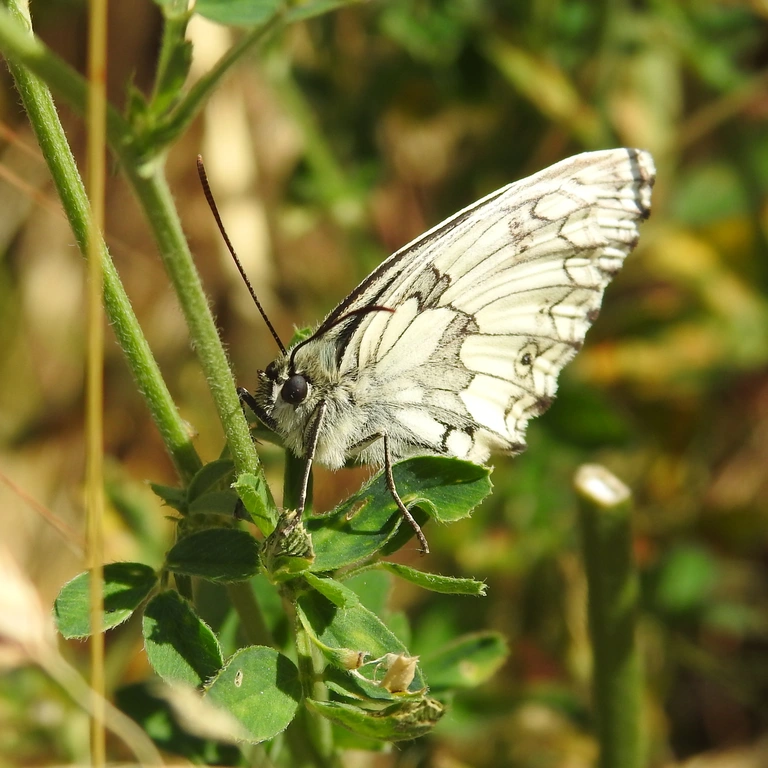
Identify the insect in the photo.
Melanargia galathea
